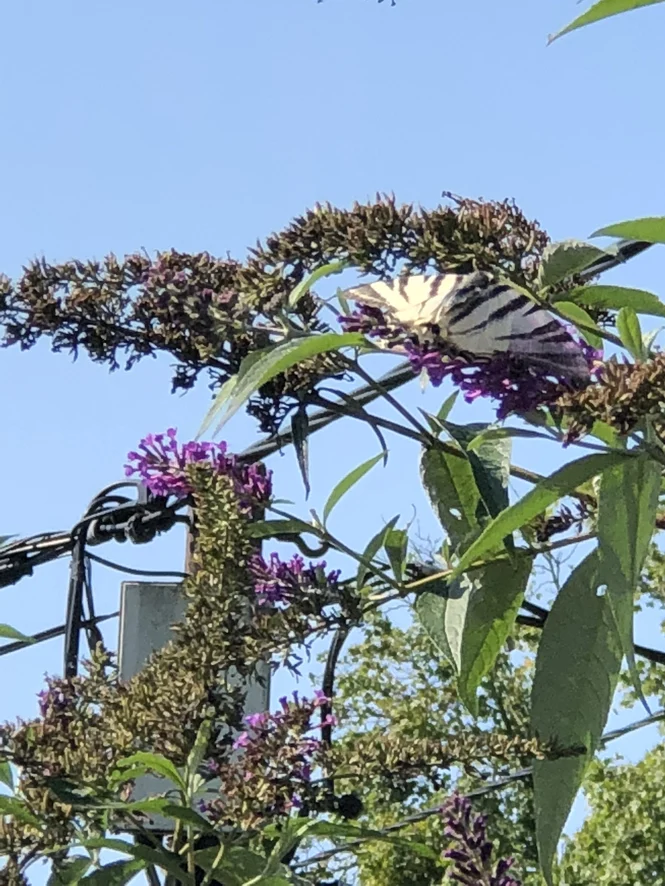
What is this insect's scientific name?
Iphiclides podalirius
